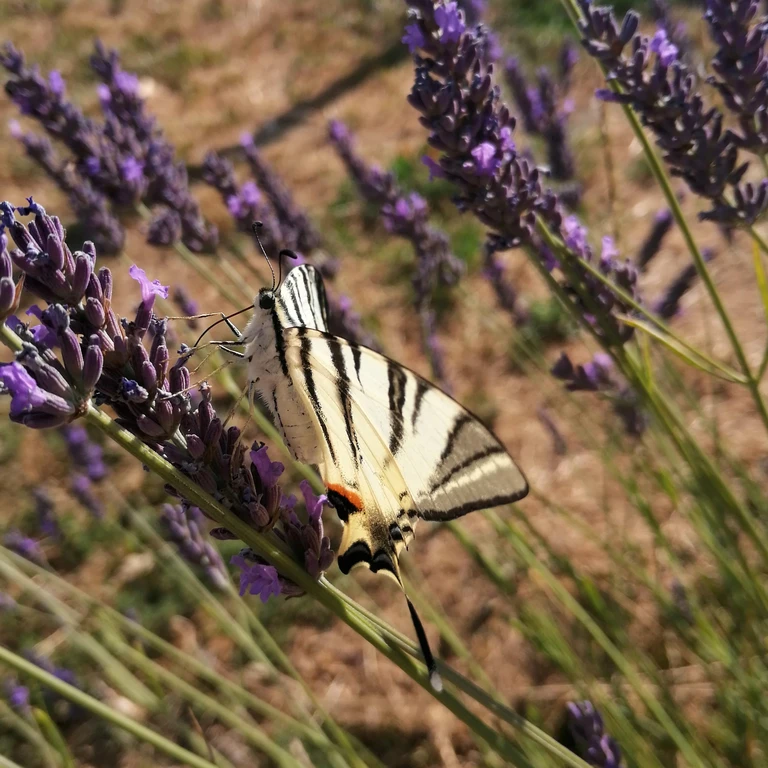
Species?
Iphiclides podalirius
